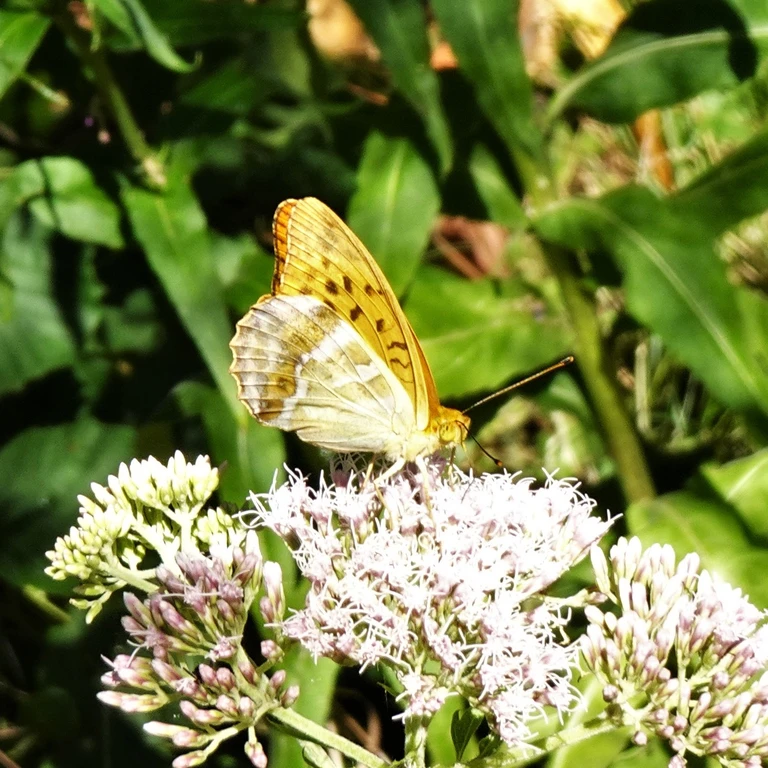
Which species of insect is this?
Argynnis paphia
